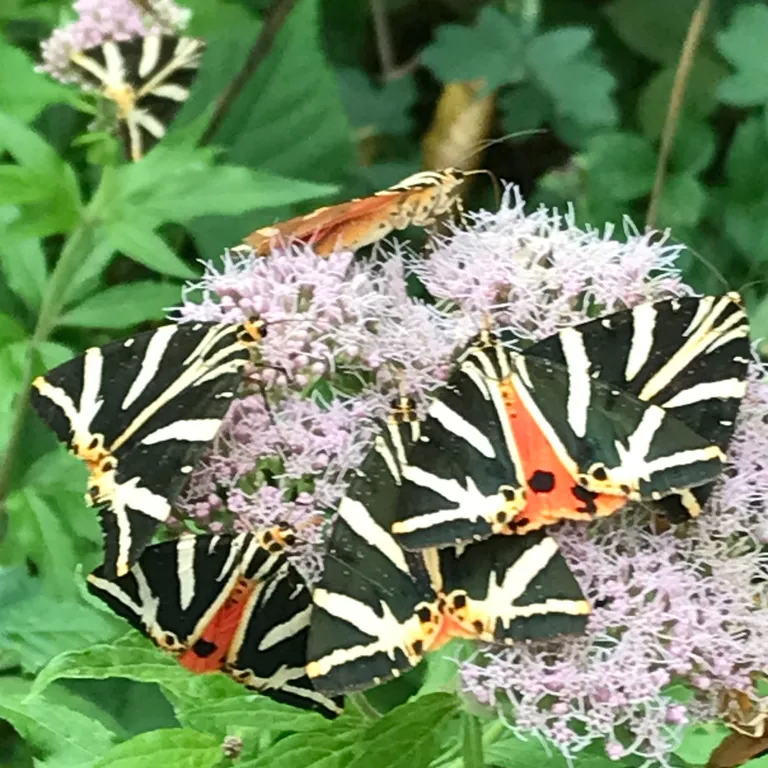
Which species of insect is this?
Euplagia quadripunctaria
